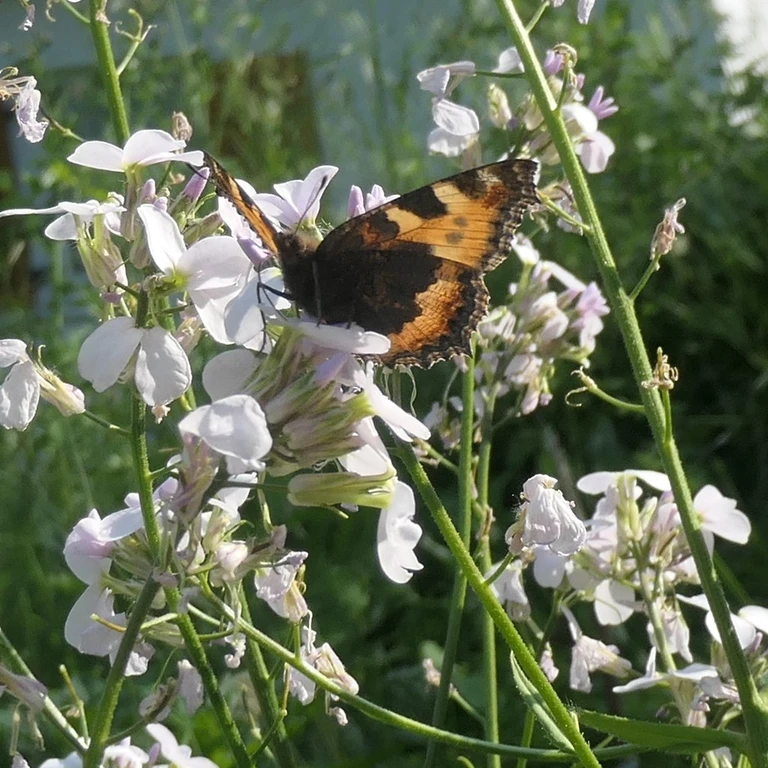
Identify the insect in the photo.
Aglais urticae
